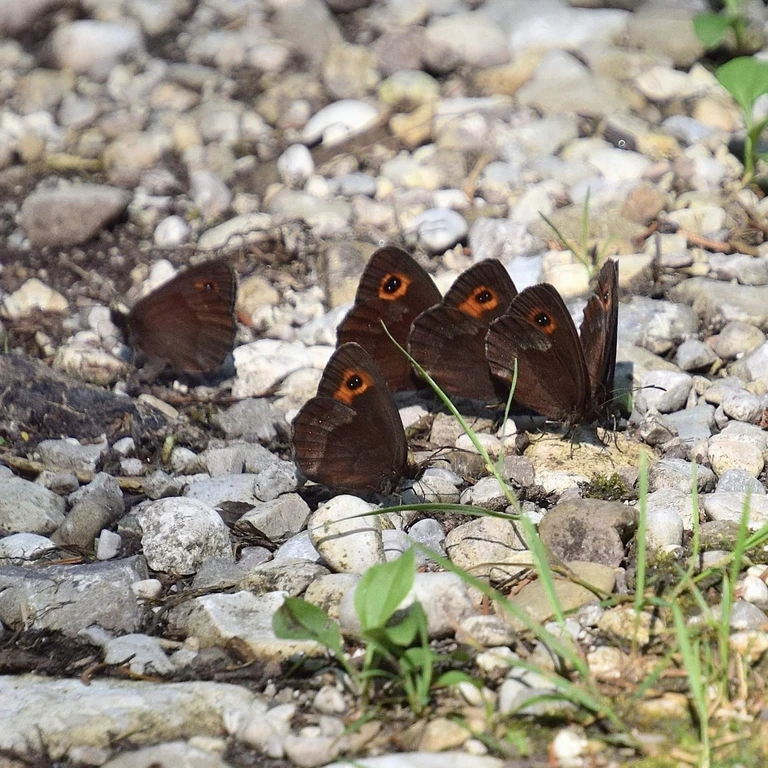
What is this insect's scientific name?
Erebia aethiops
